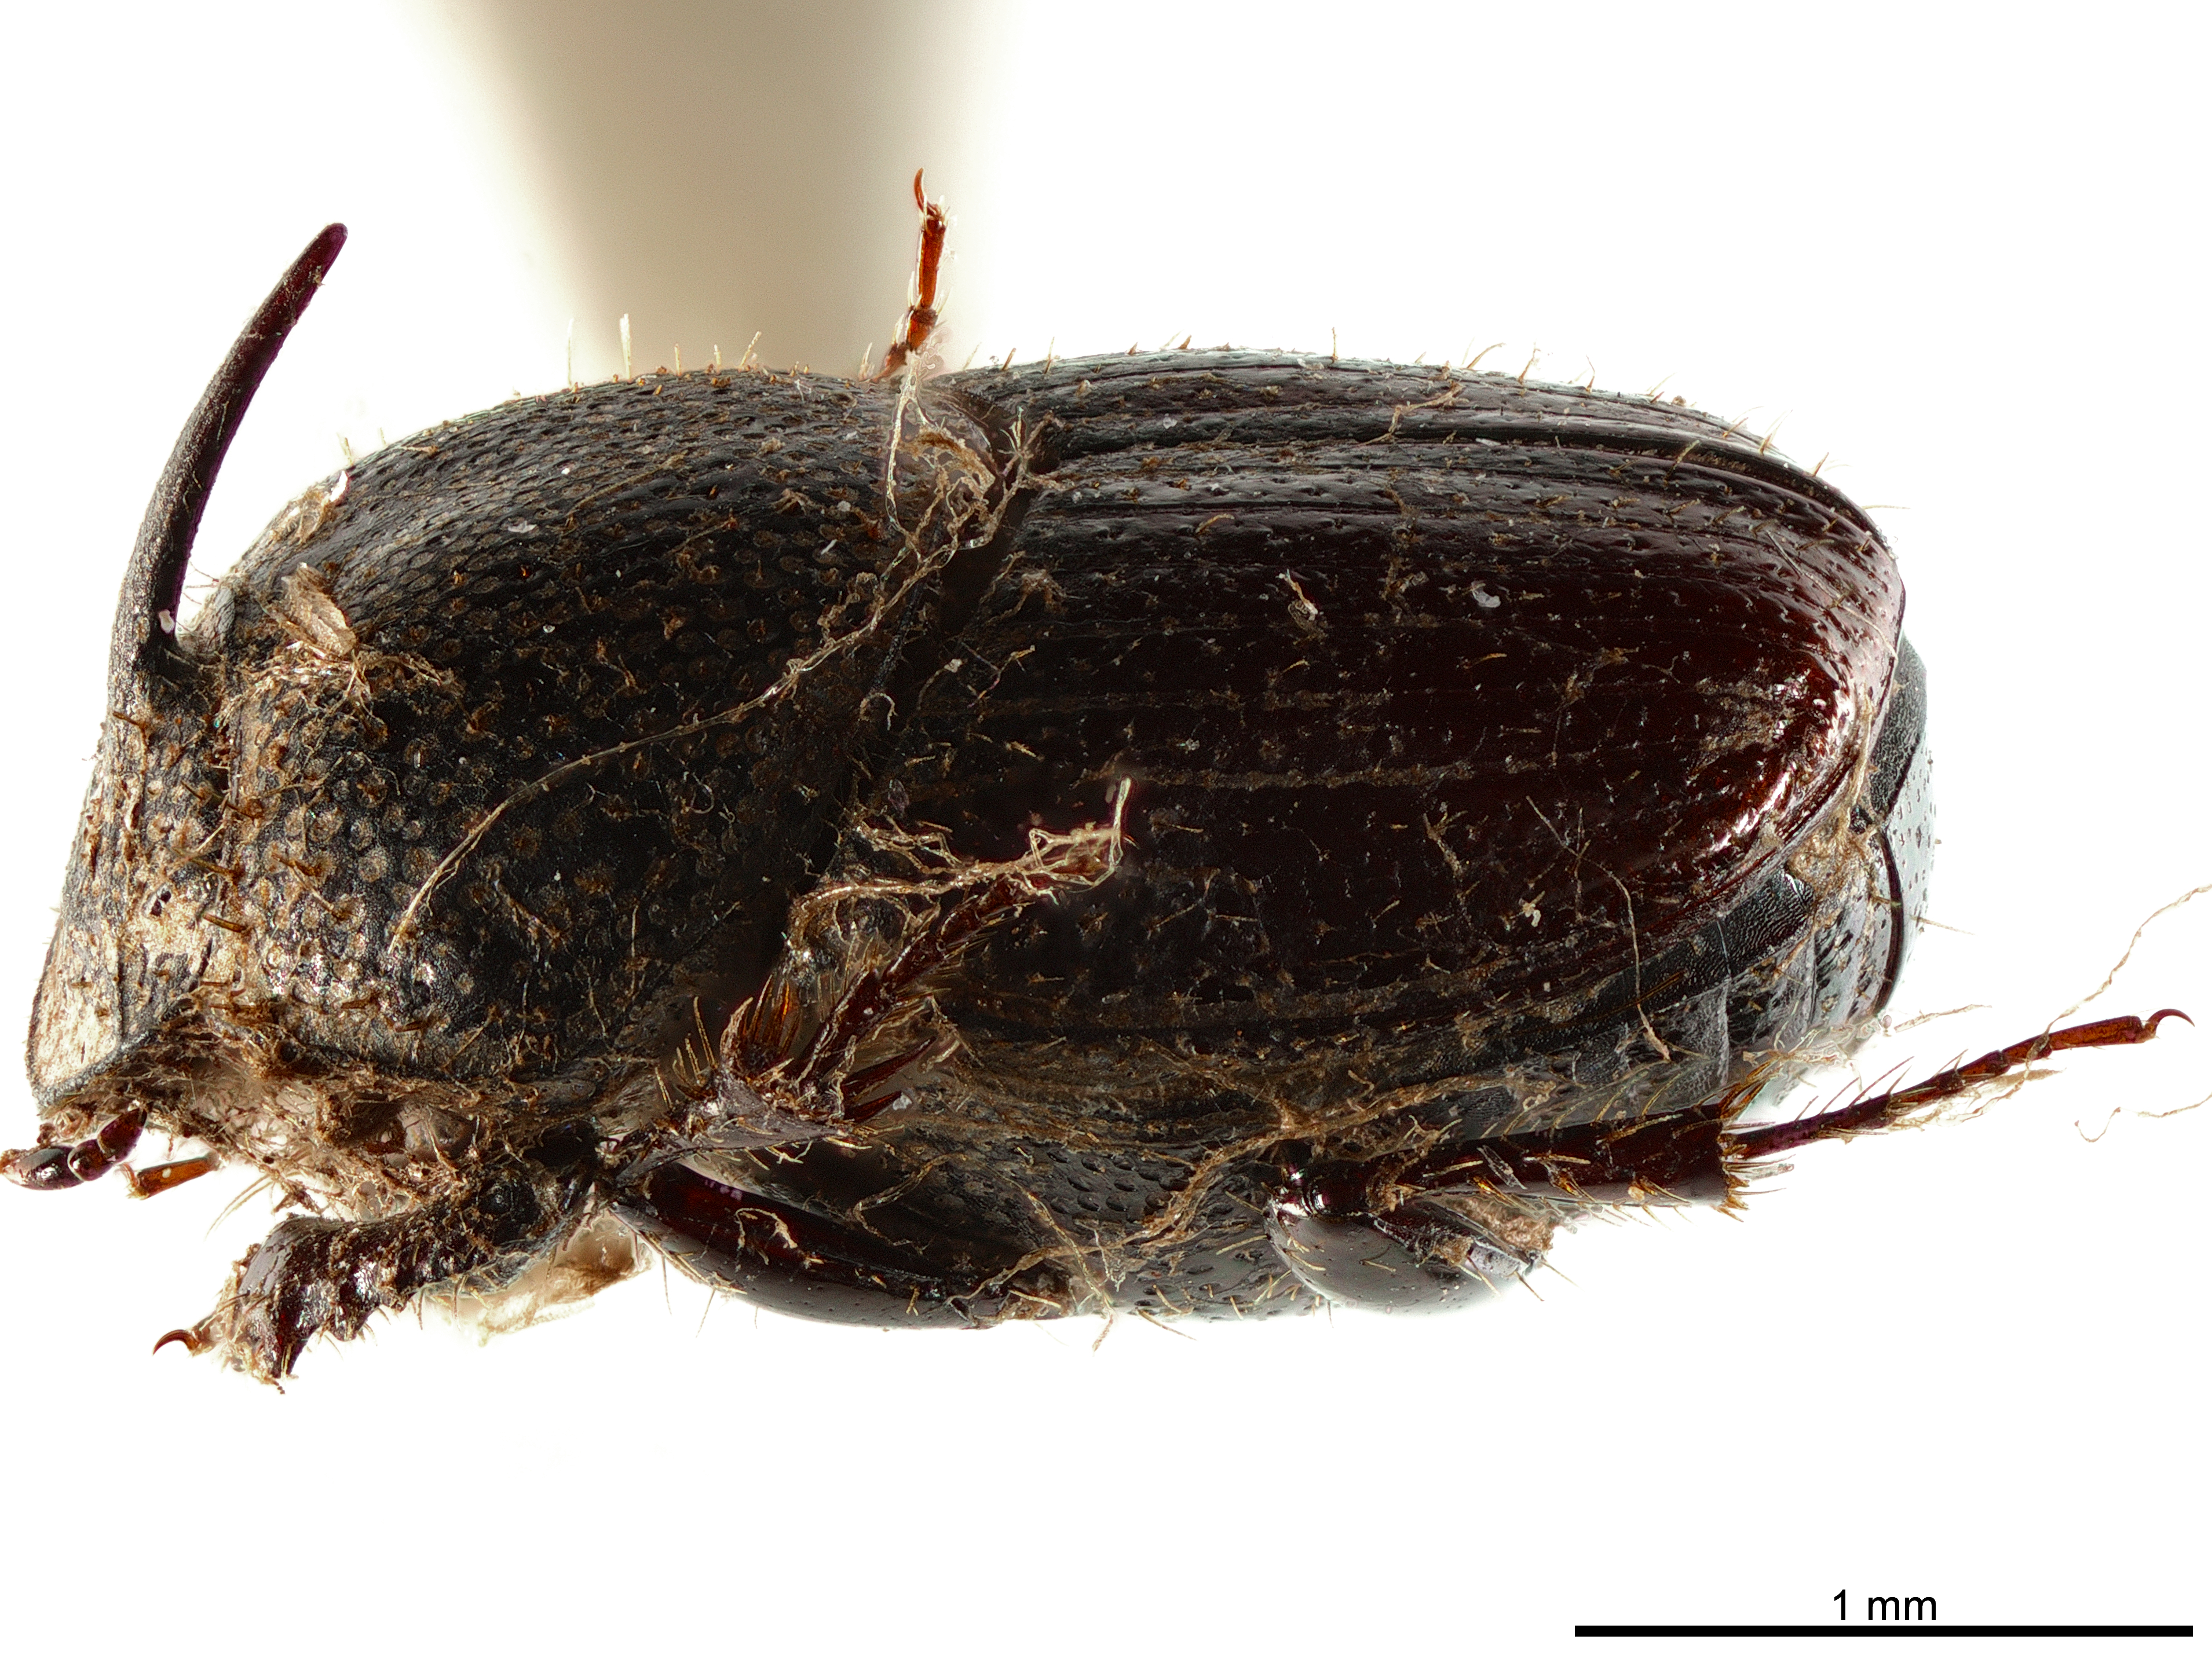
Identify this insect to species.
Caccobius obtusus
